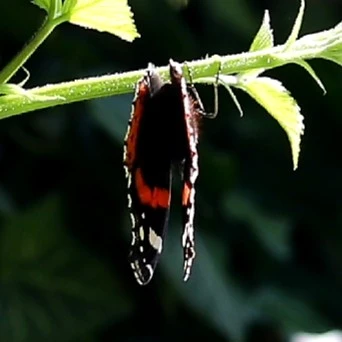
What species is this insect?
Vanessa atalanta
